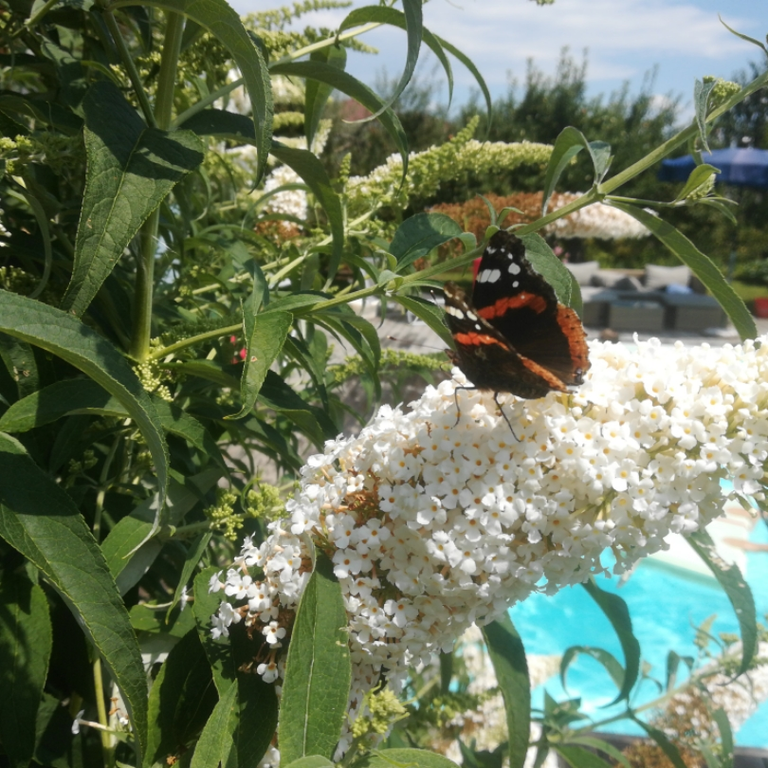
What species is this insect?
Vanessa atalanta
